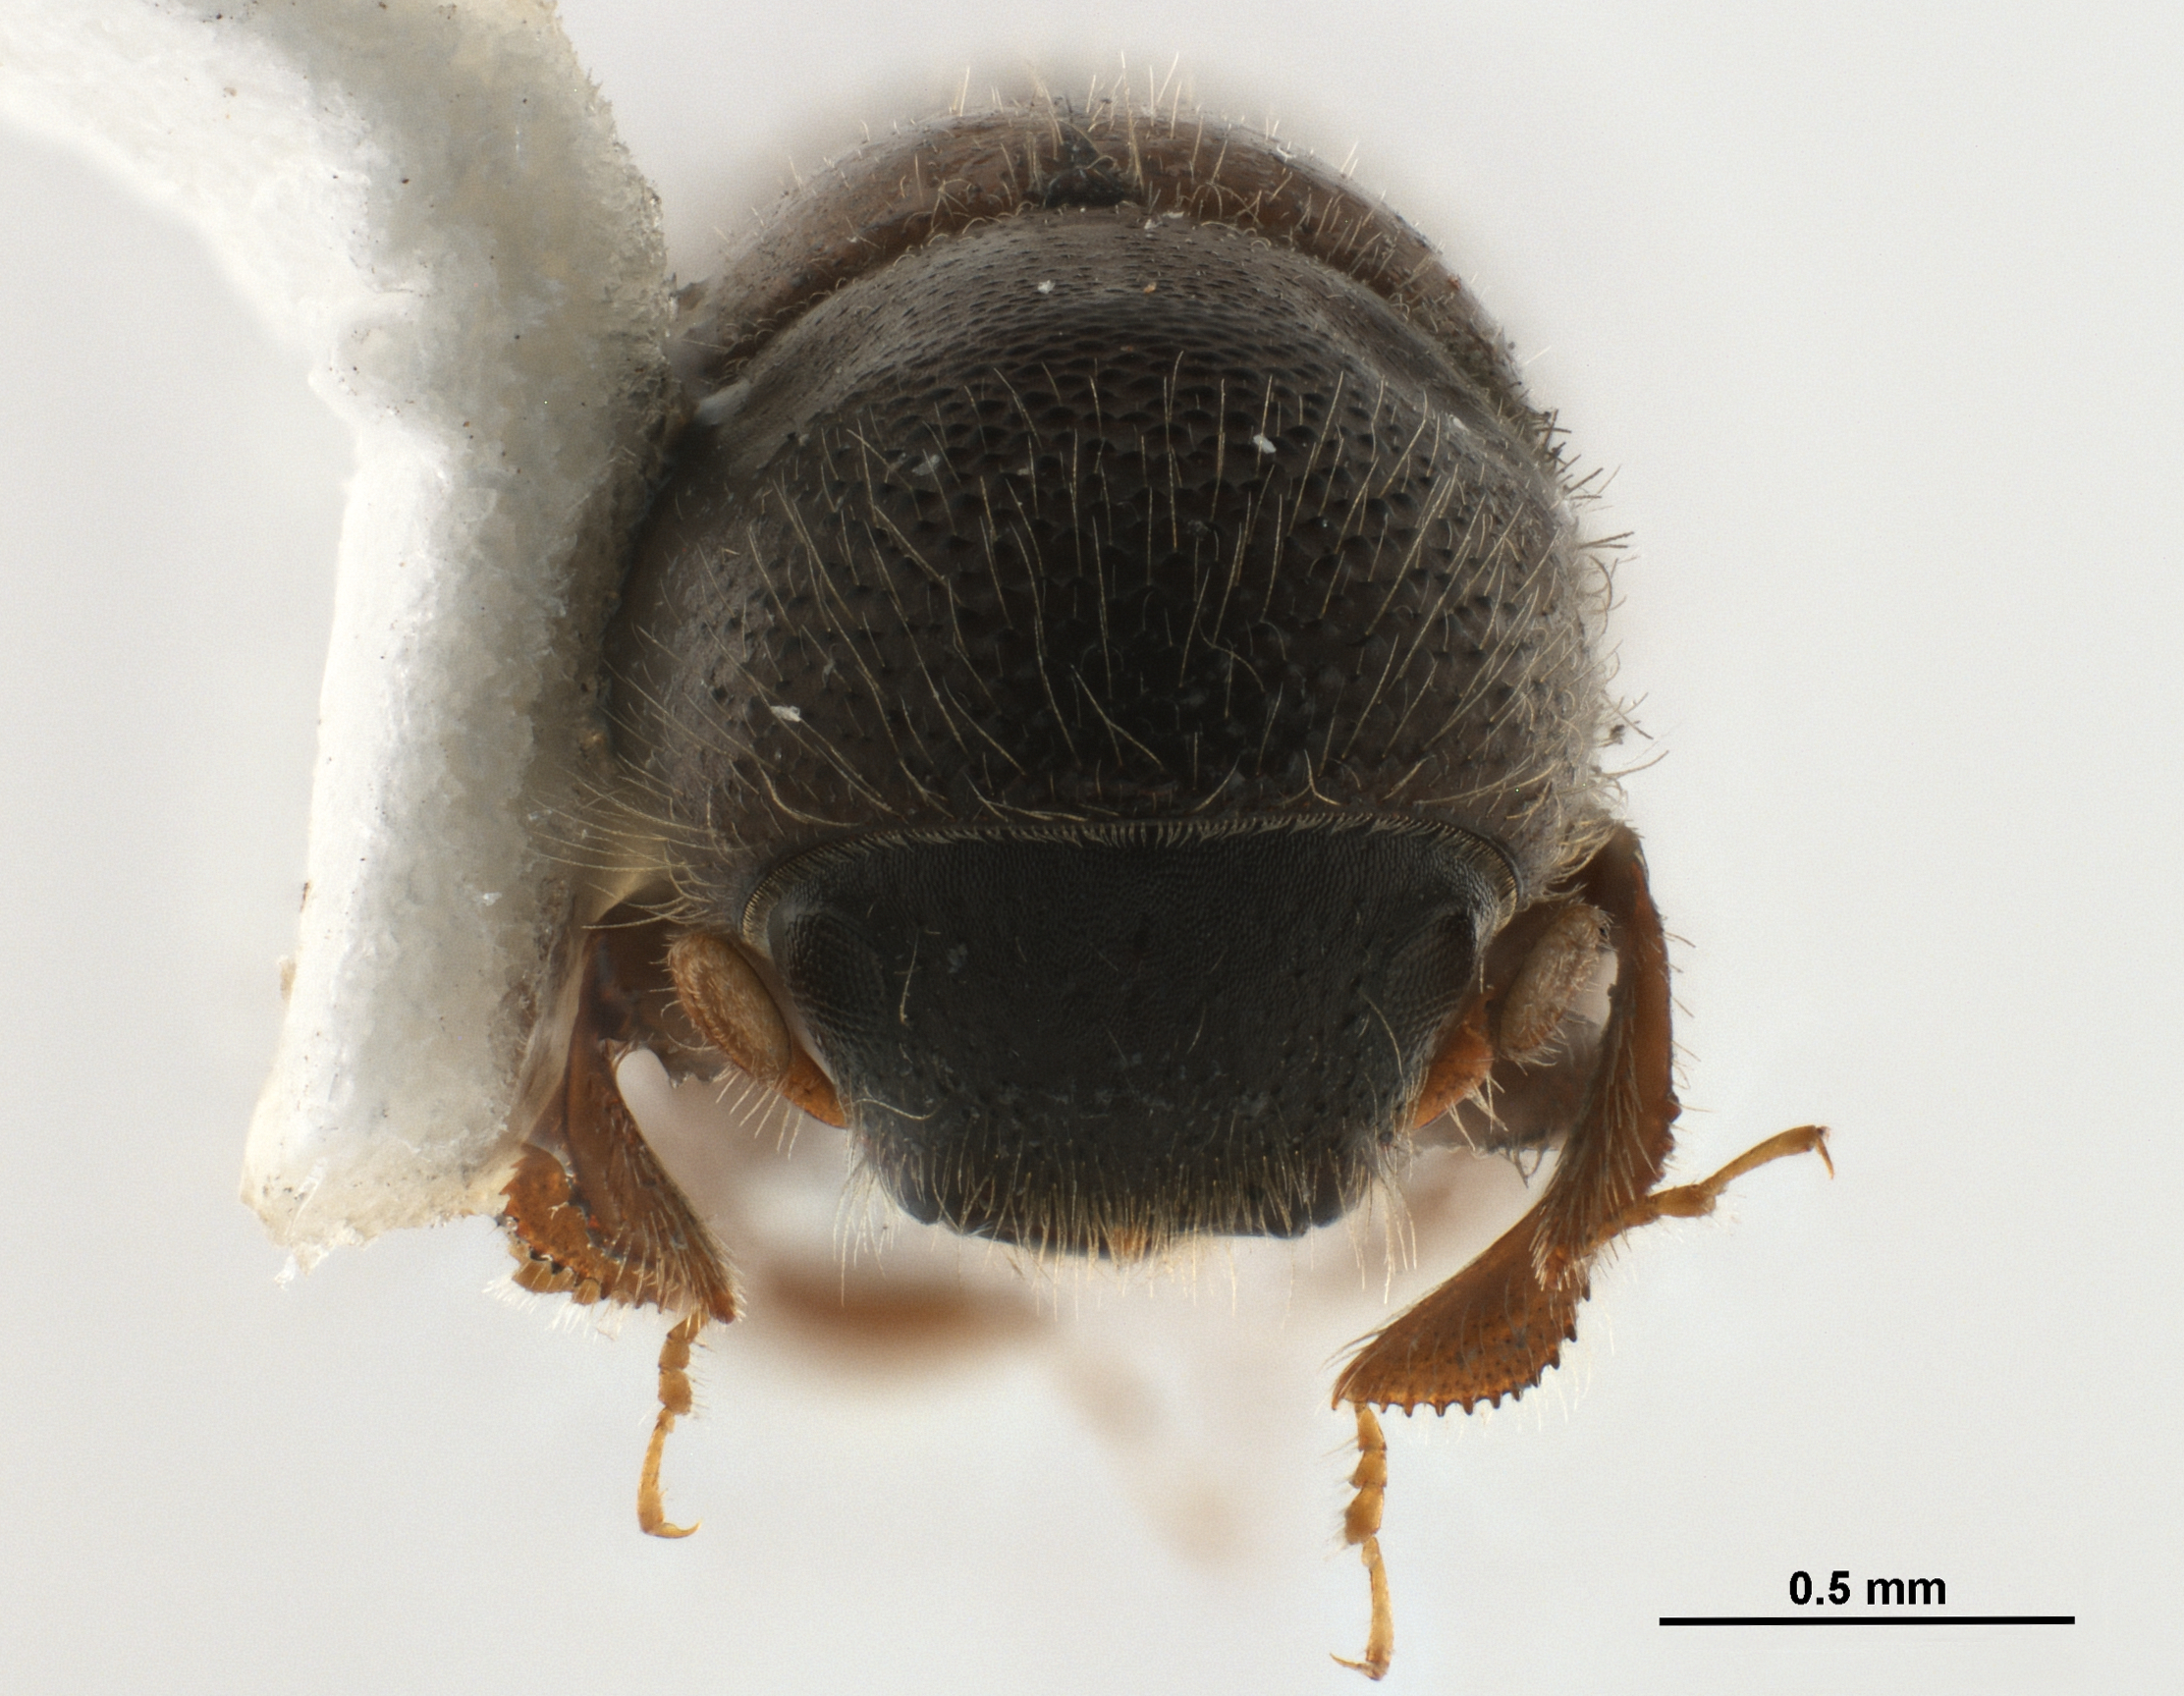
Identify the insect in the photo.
Arixyleborus seminitens
